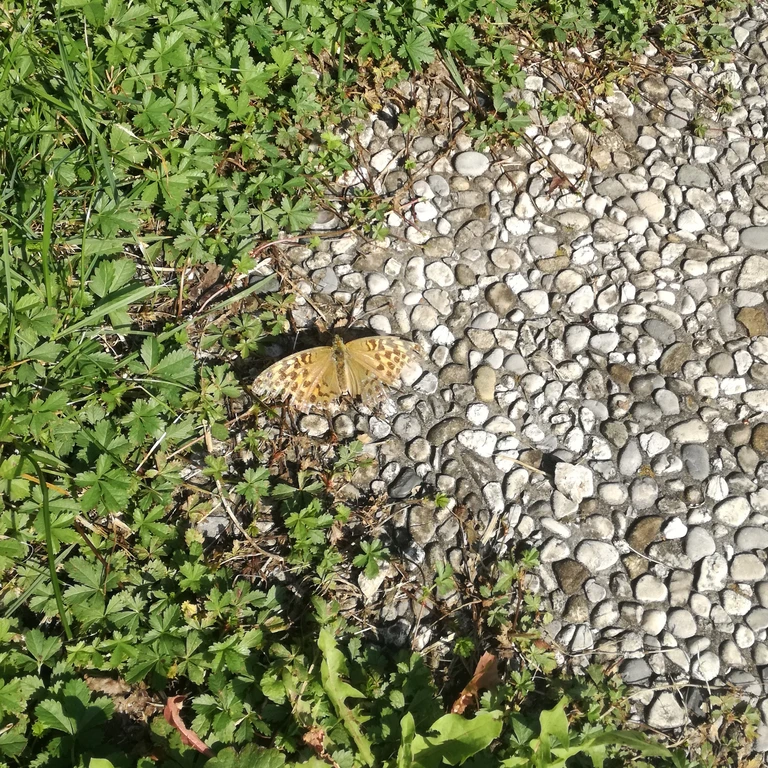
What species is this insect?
Argynnis paphia
